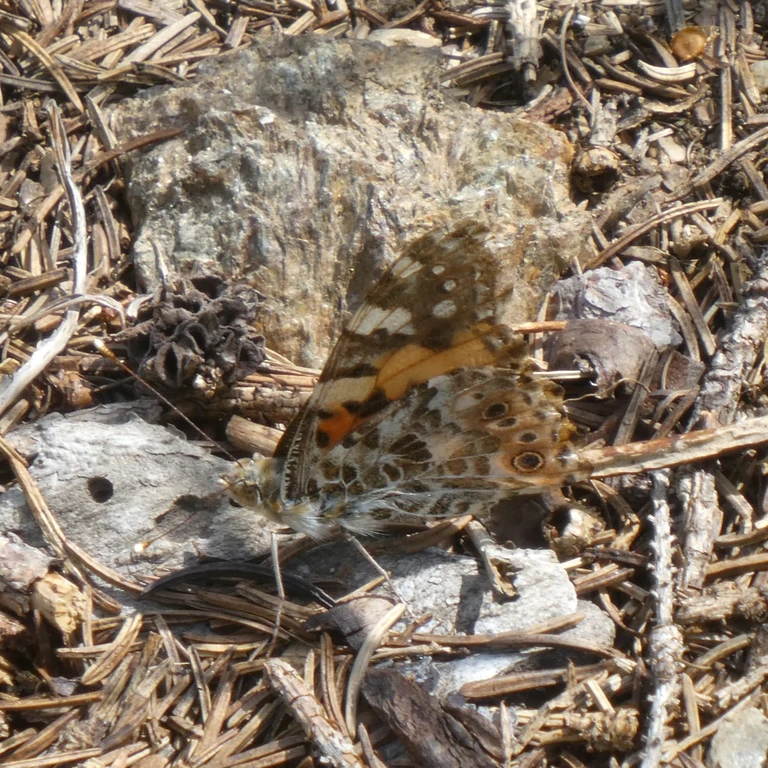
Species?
Vanessa cardui
